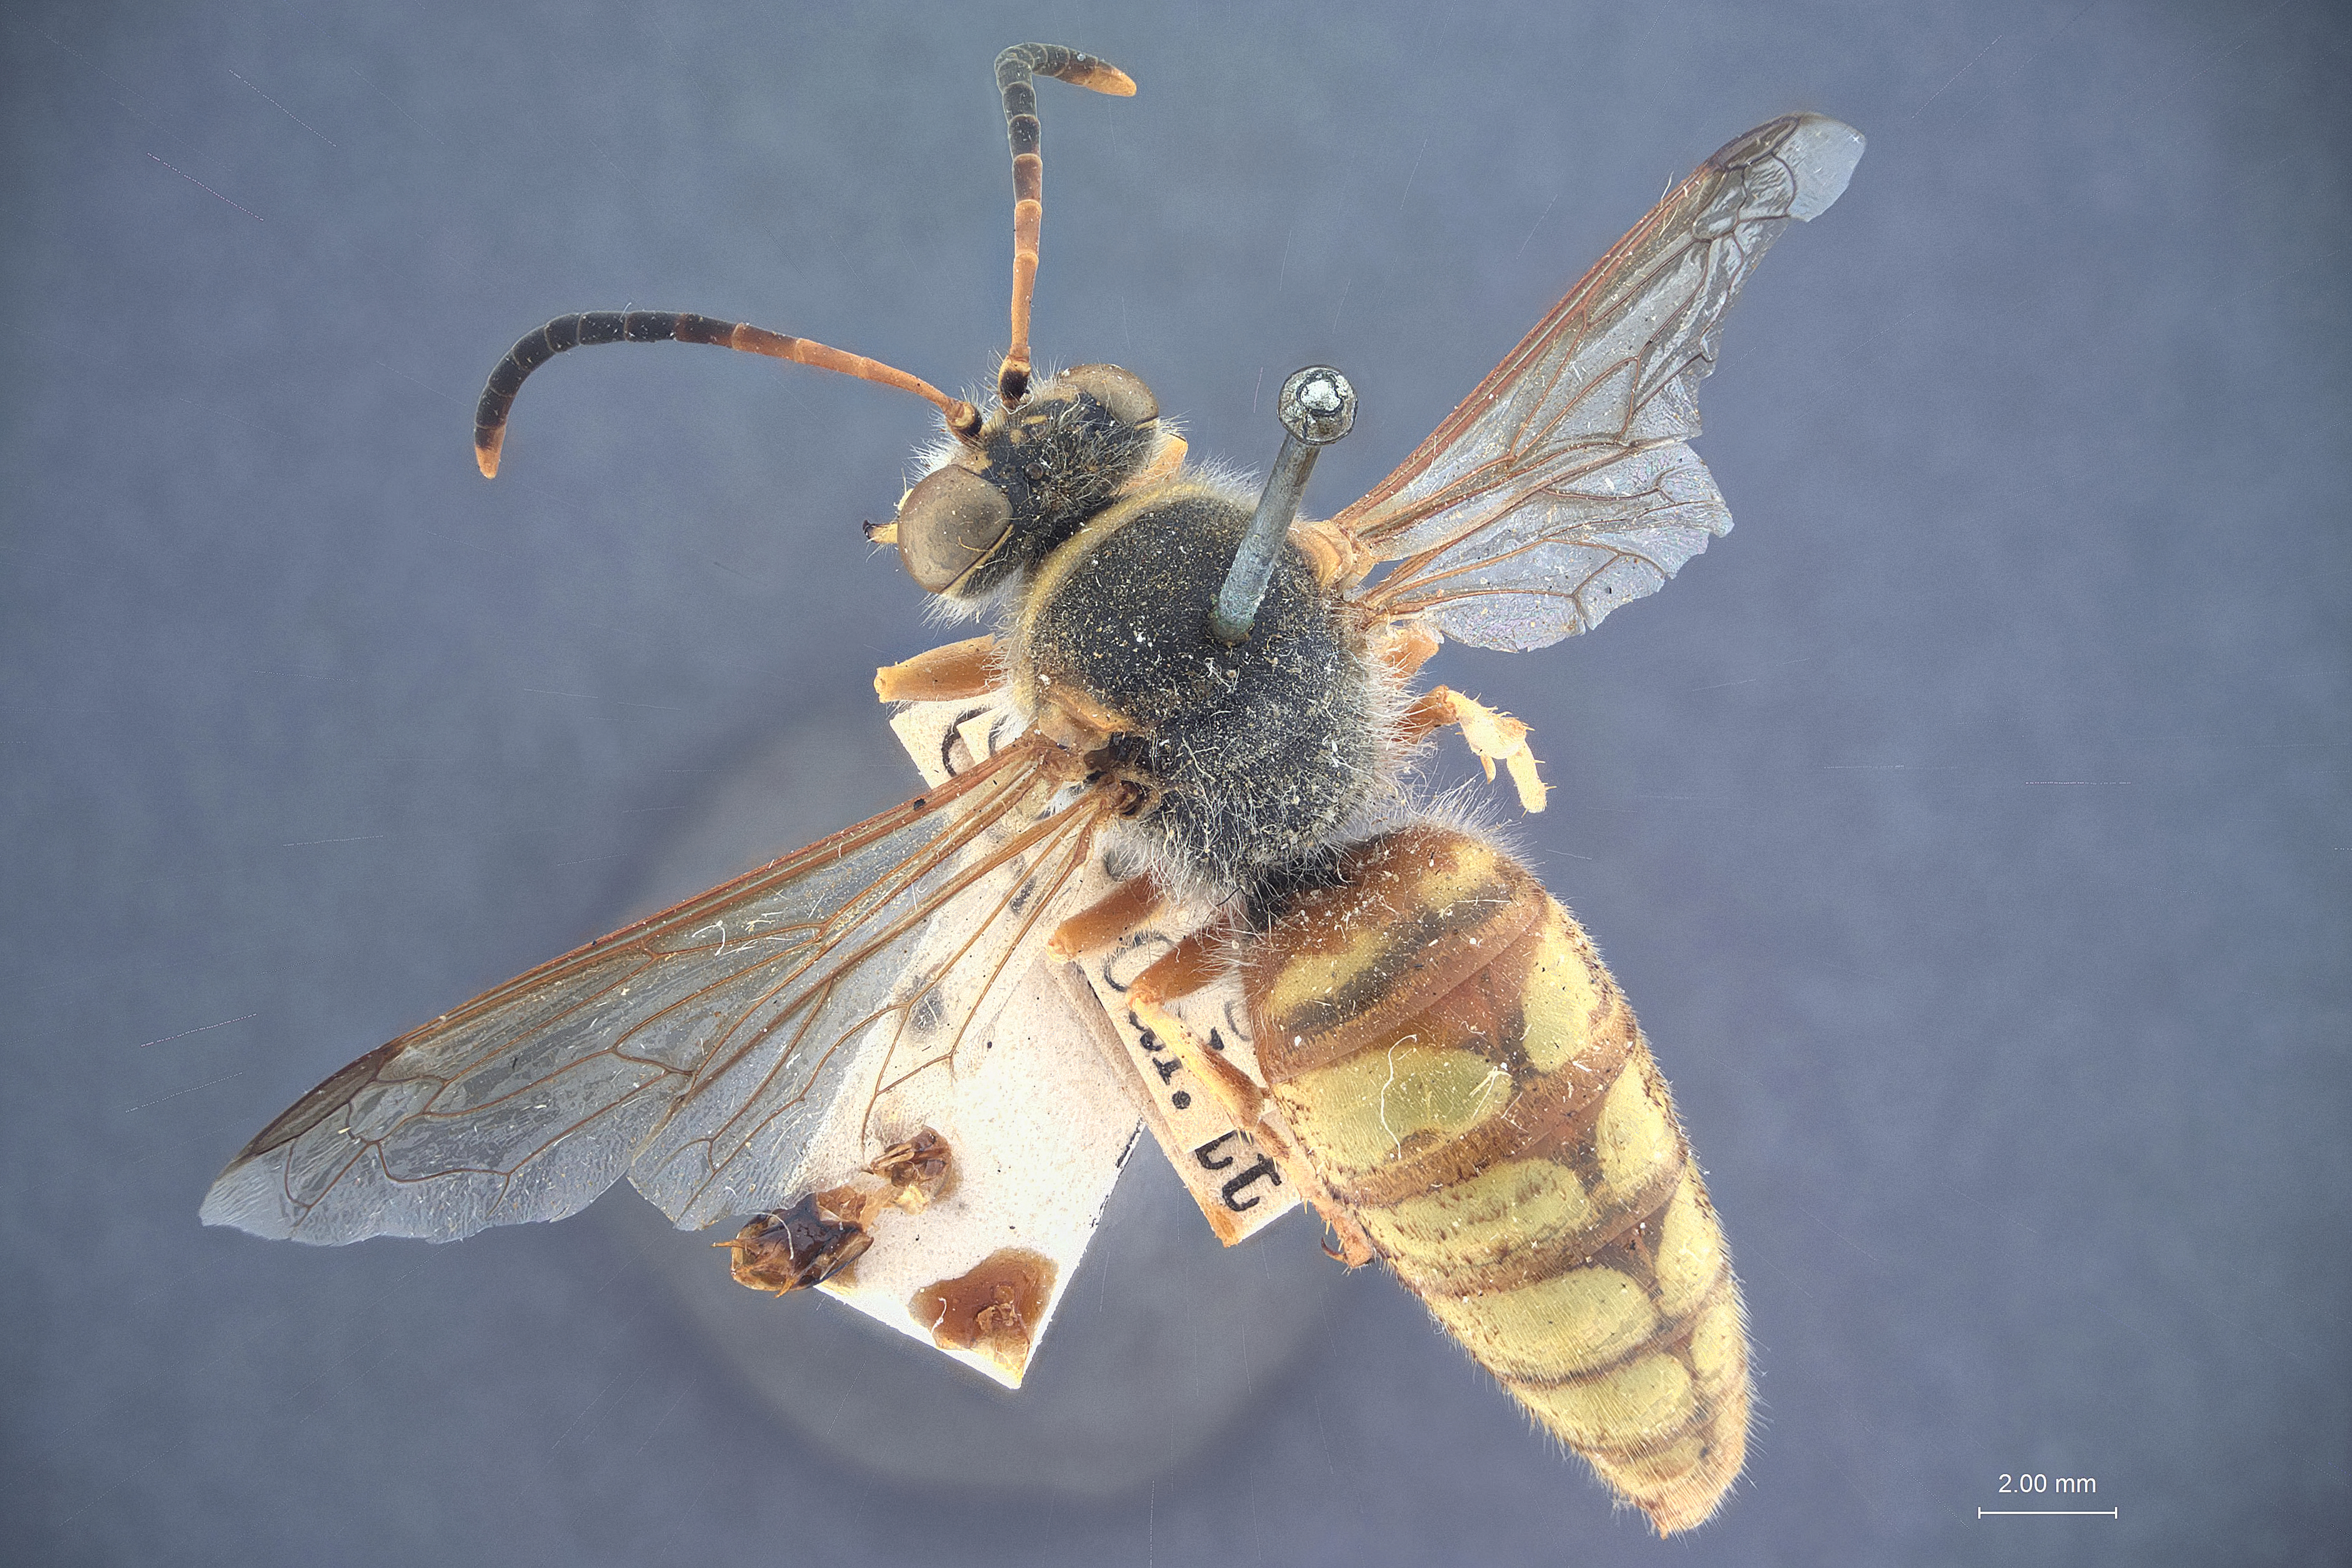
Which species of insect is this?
Stizus occidentalis
